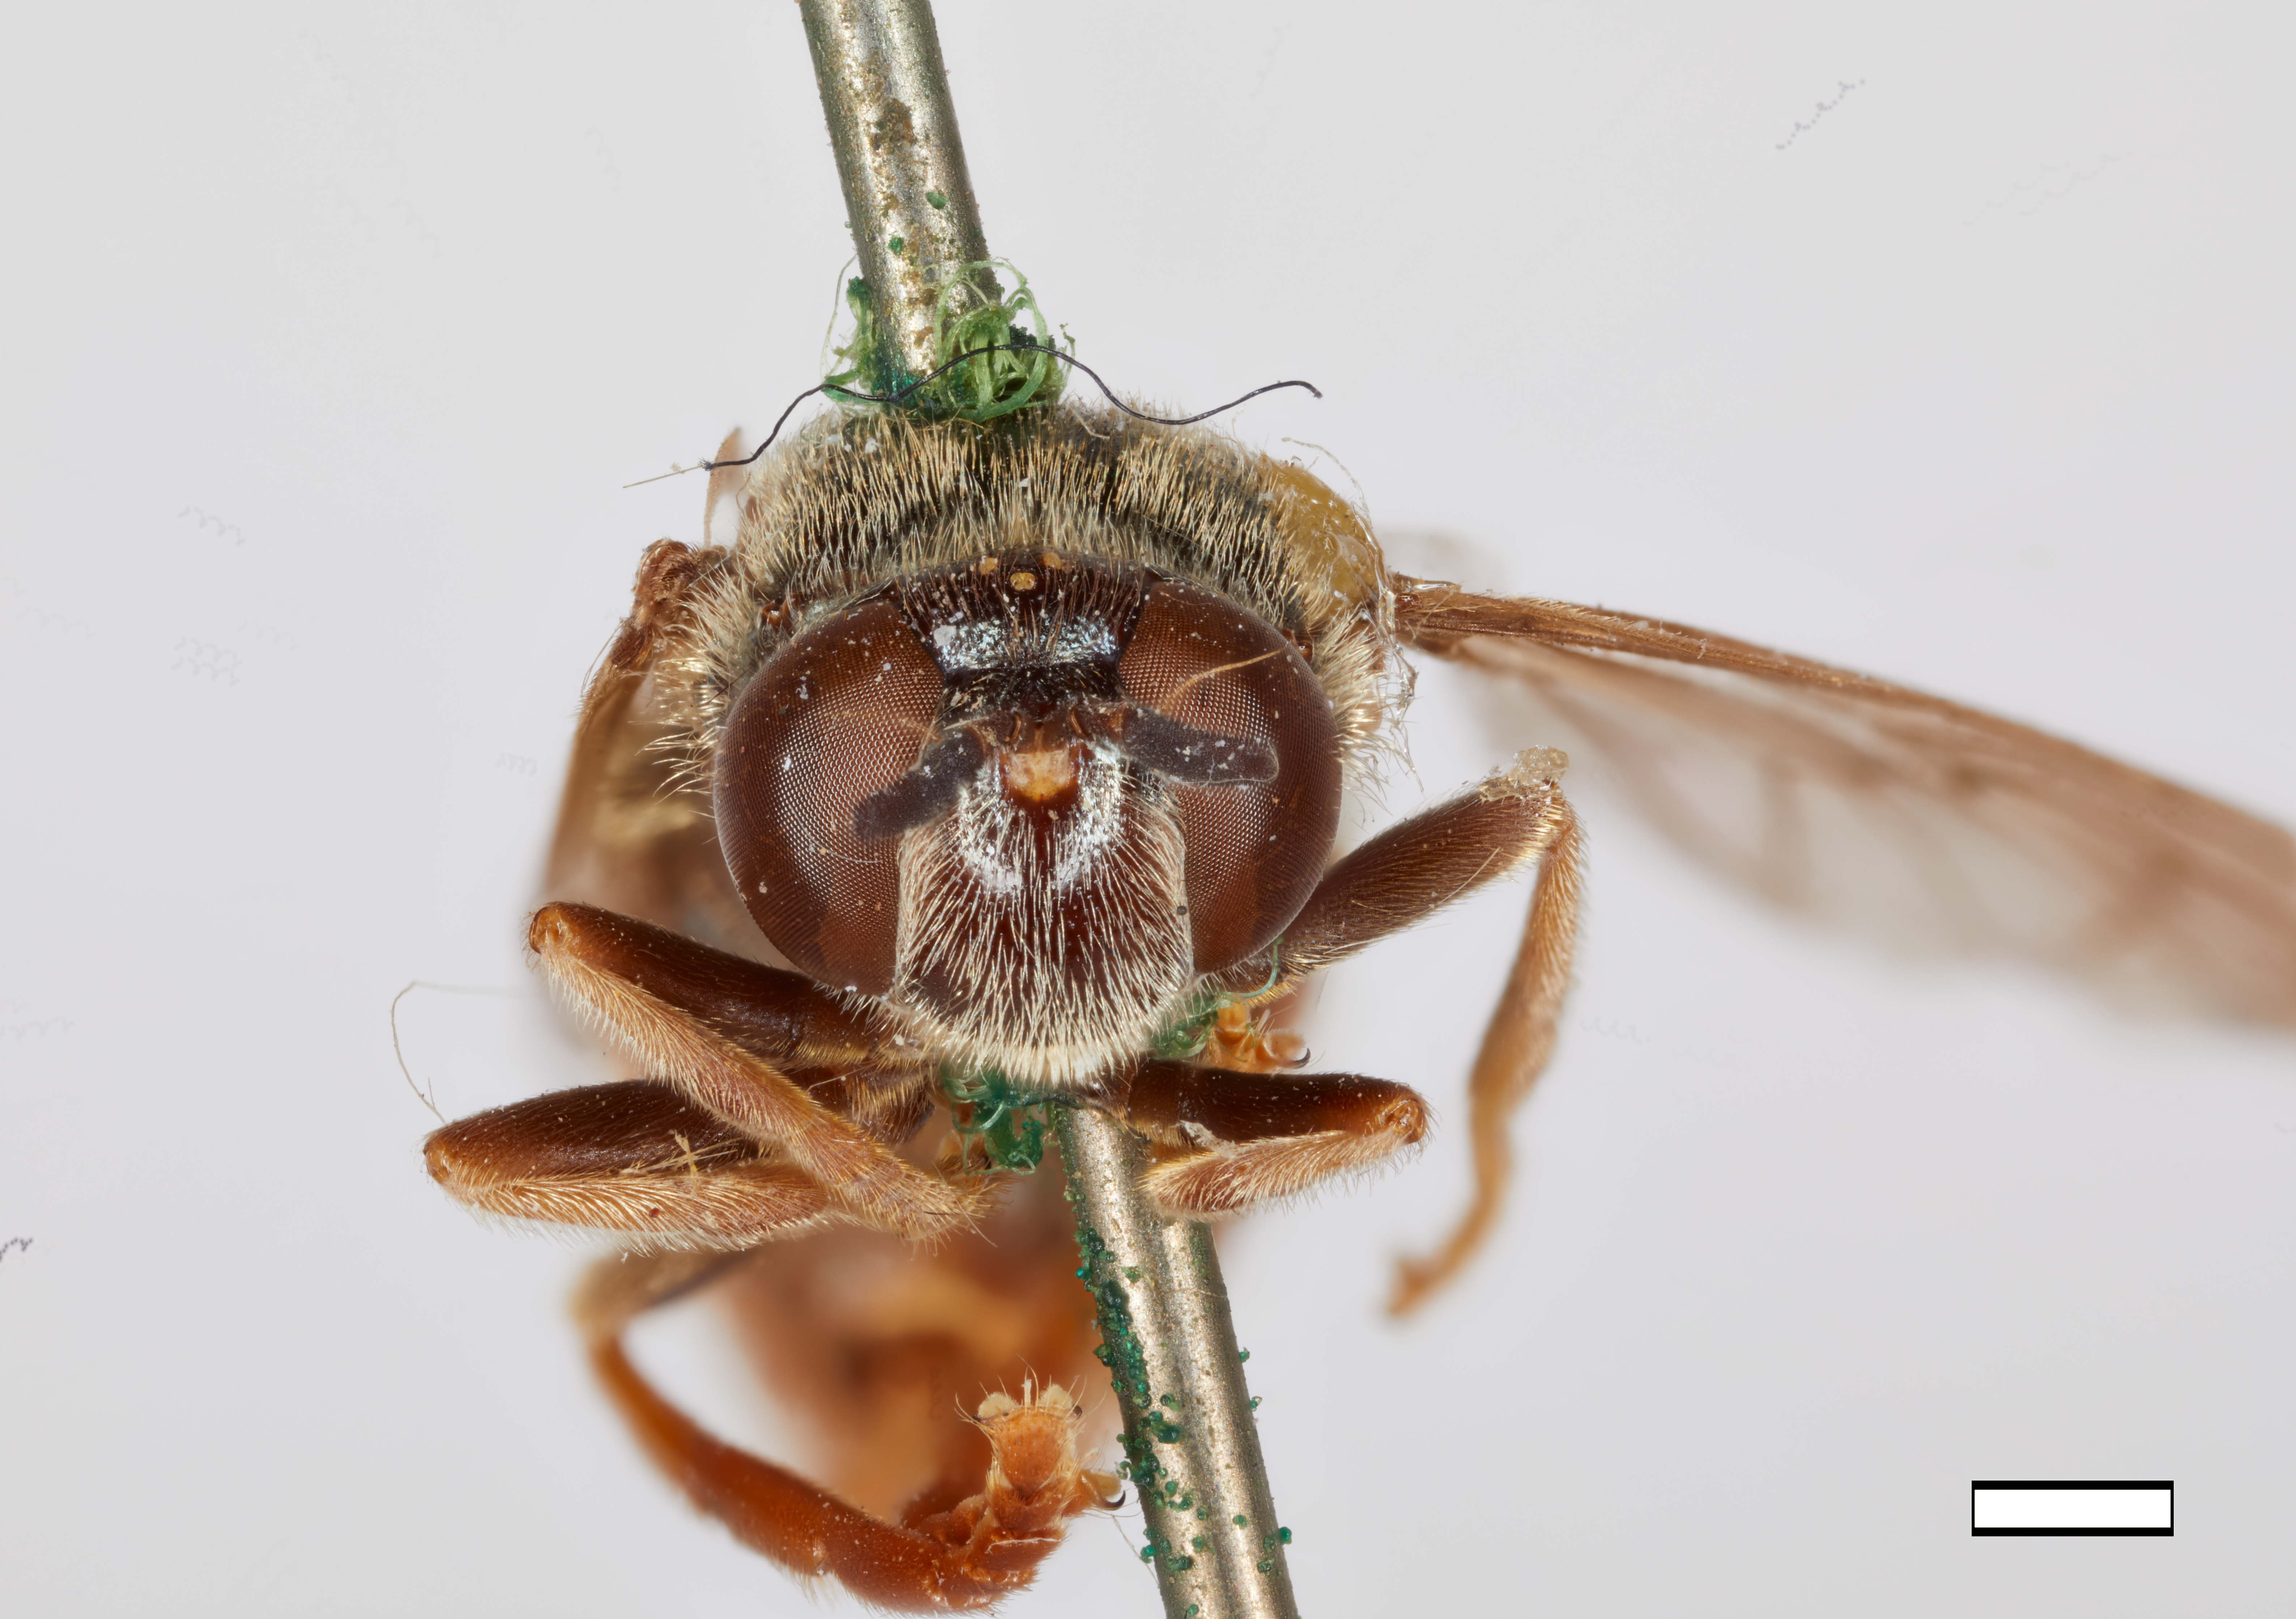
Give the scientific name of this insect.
Microdon tristis
